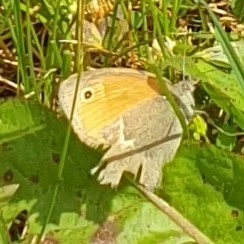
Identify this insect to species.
Coenonympha pamphilus
